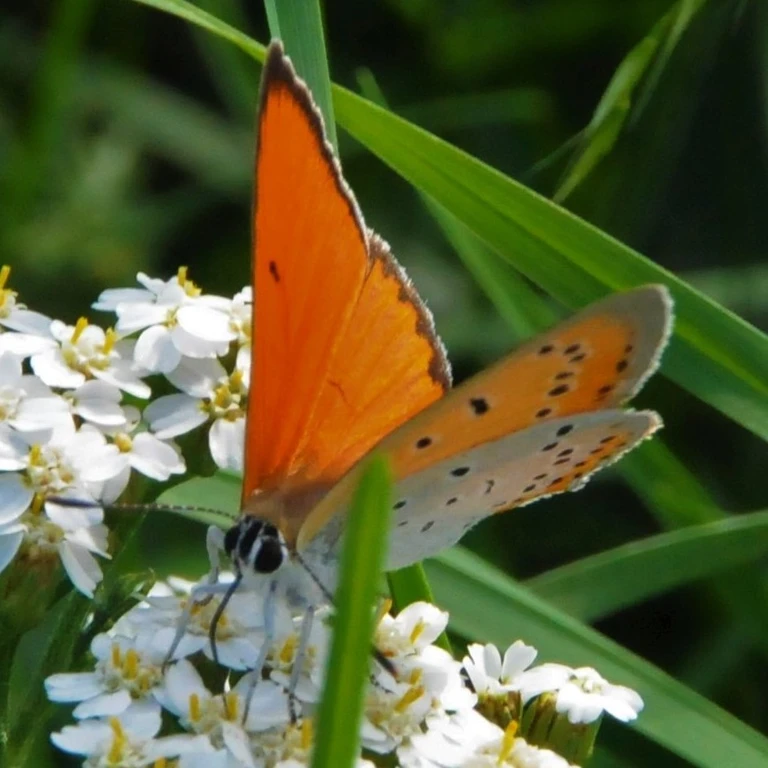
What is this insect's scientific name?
Lycaena dispar
